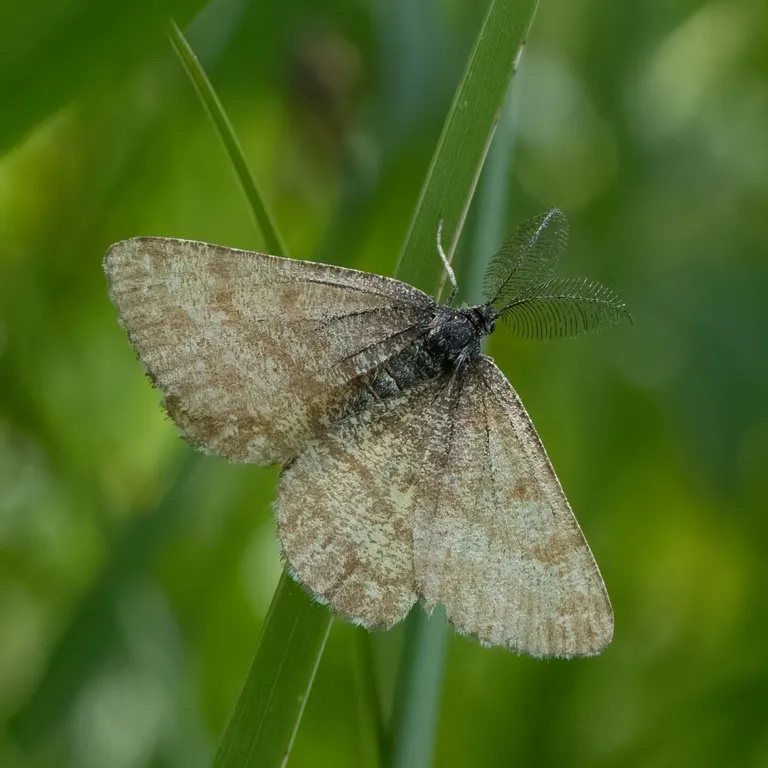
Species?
Ematurga atomaria
